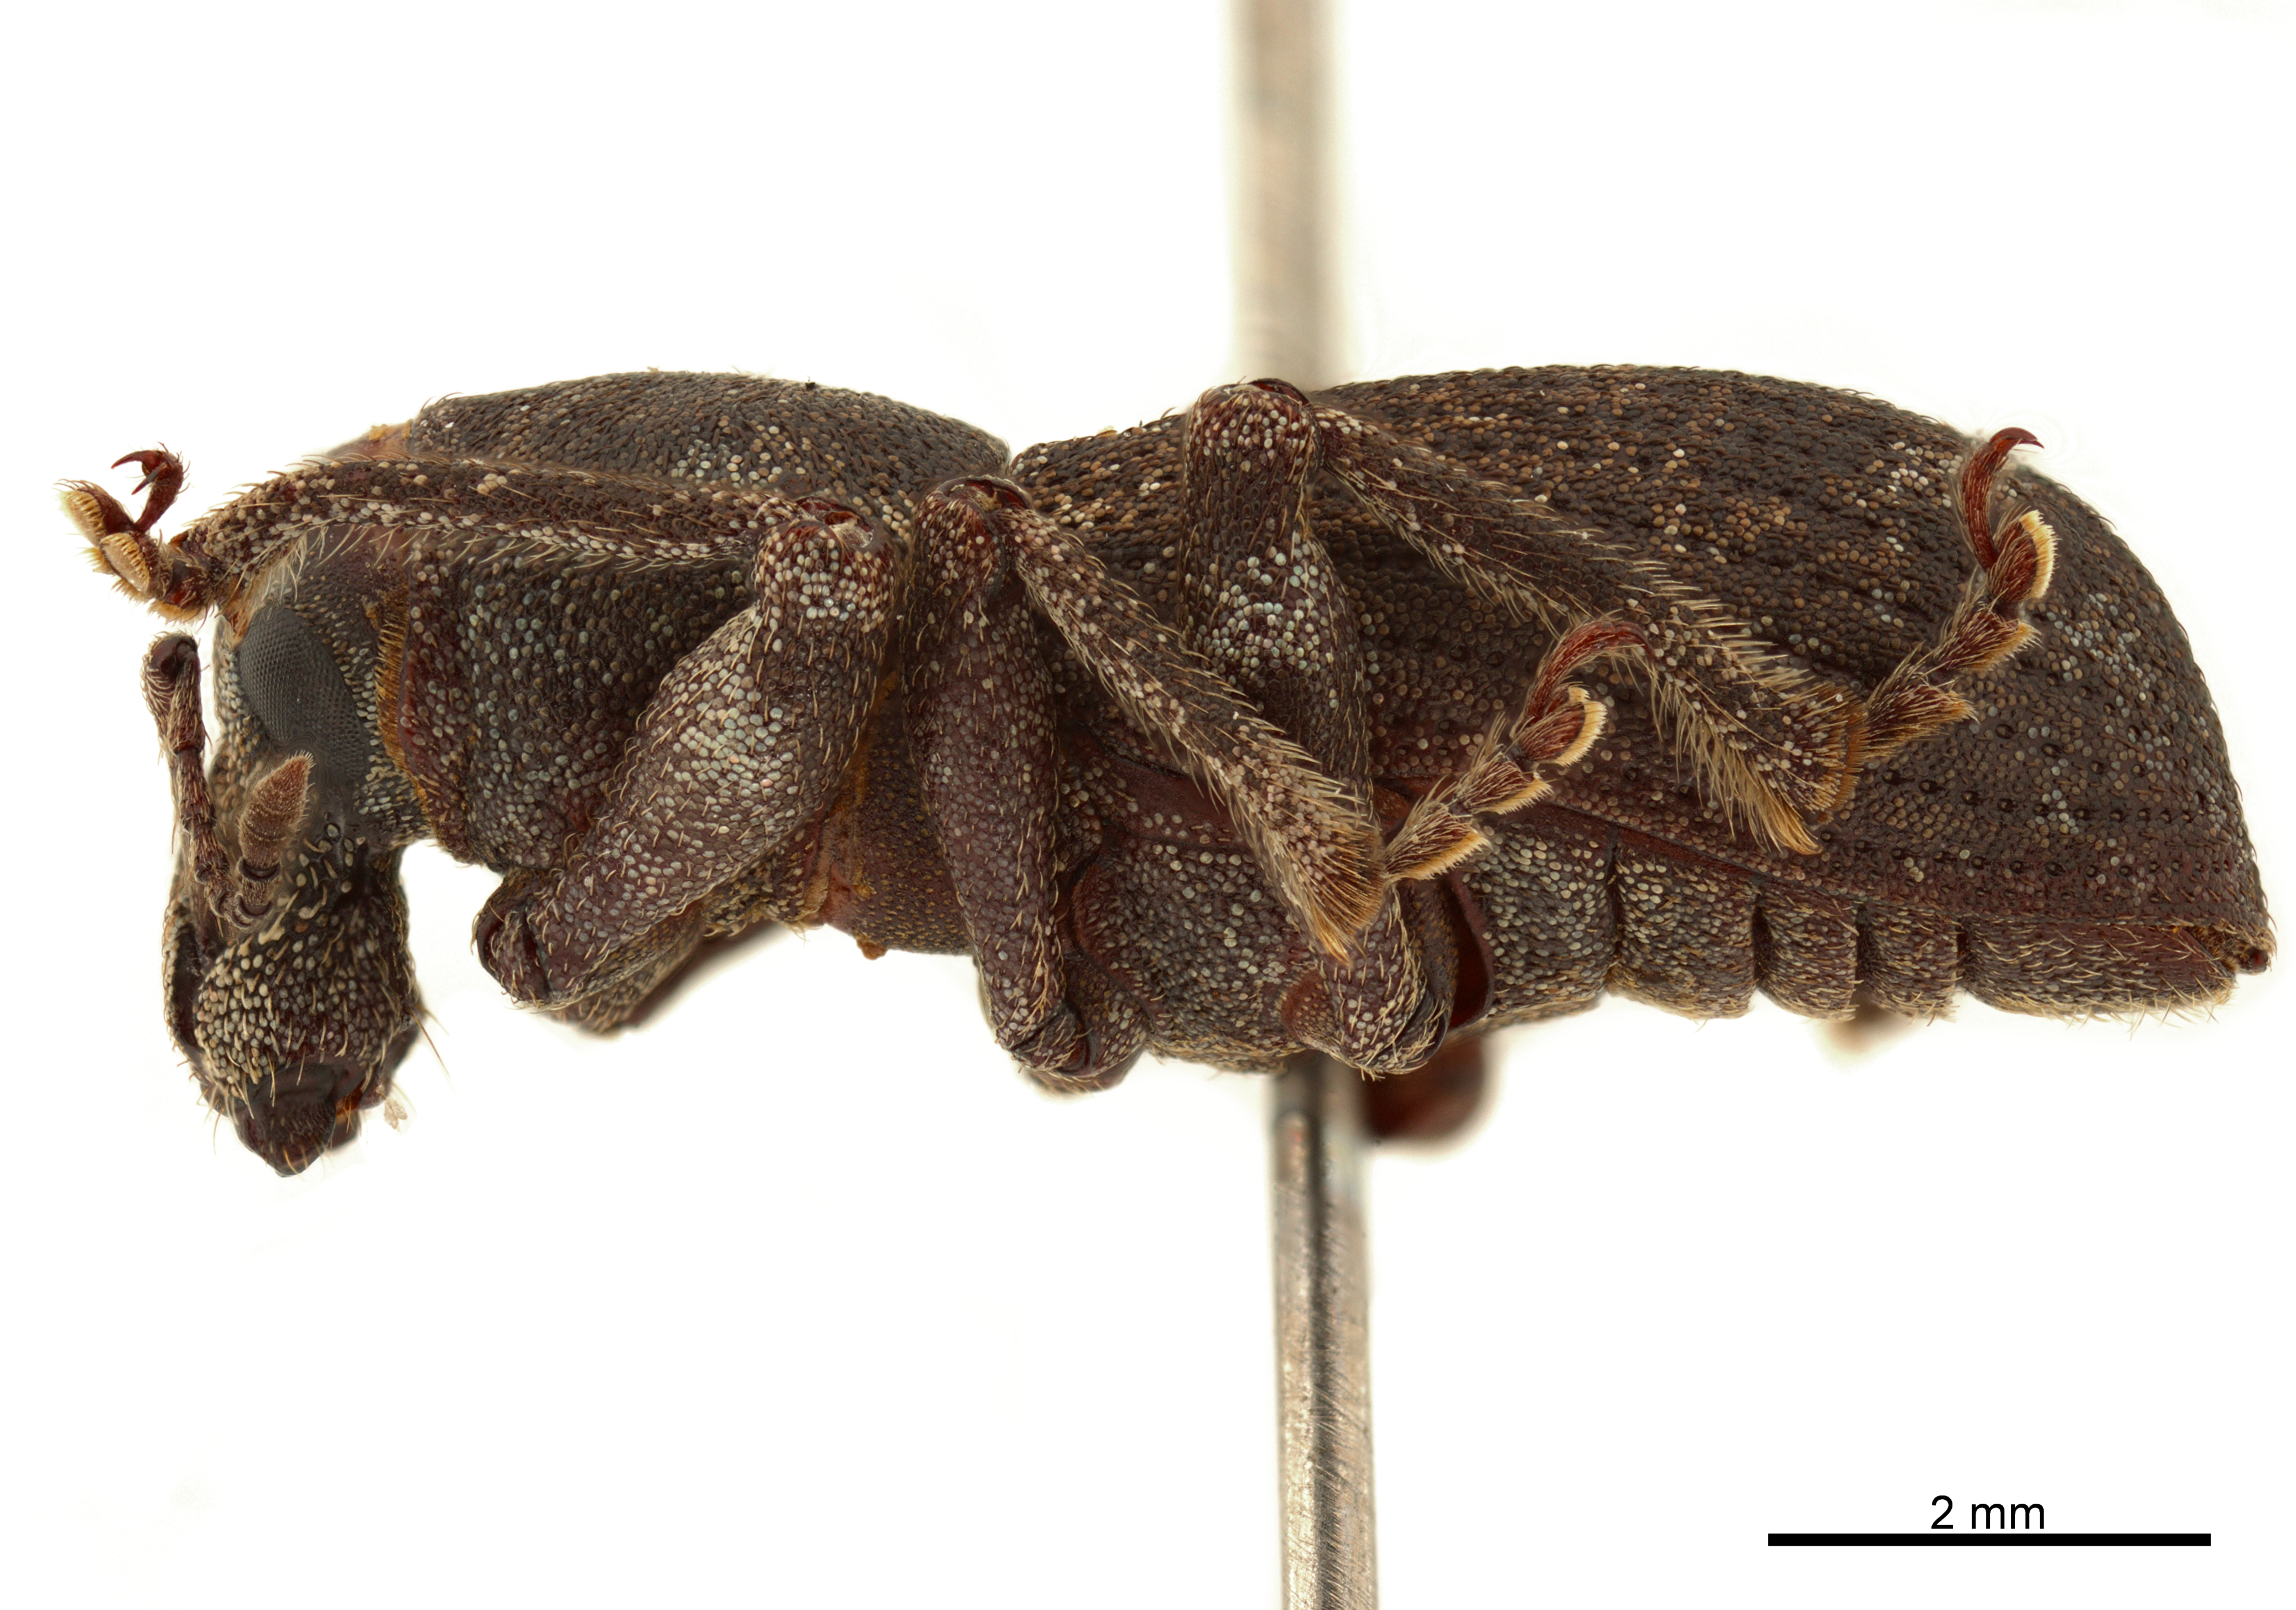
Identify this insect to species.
Orimodema protracta
